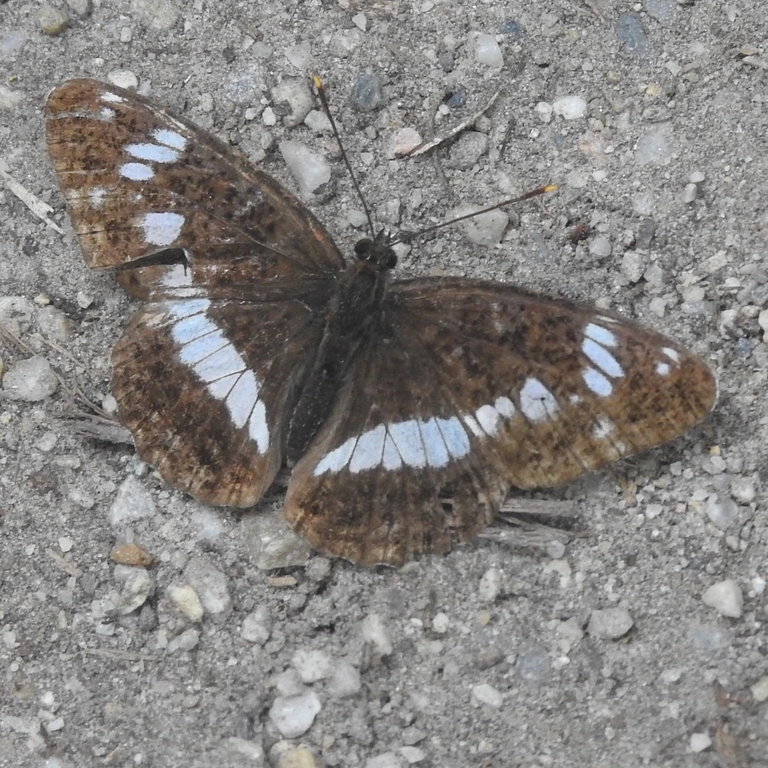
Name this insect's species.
Limenitis camilla (also Ladoga camilla)
